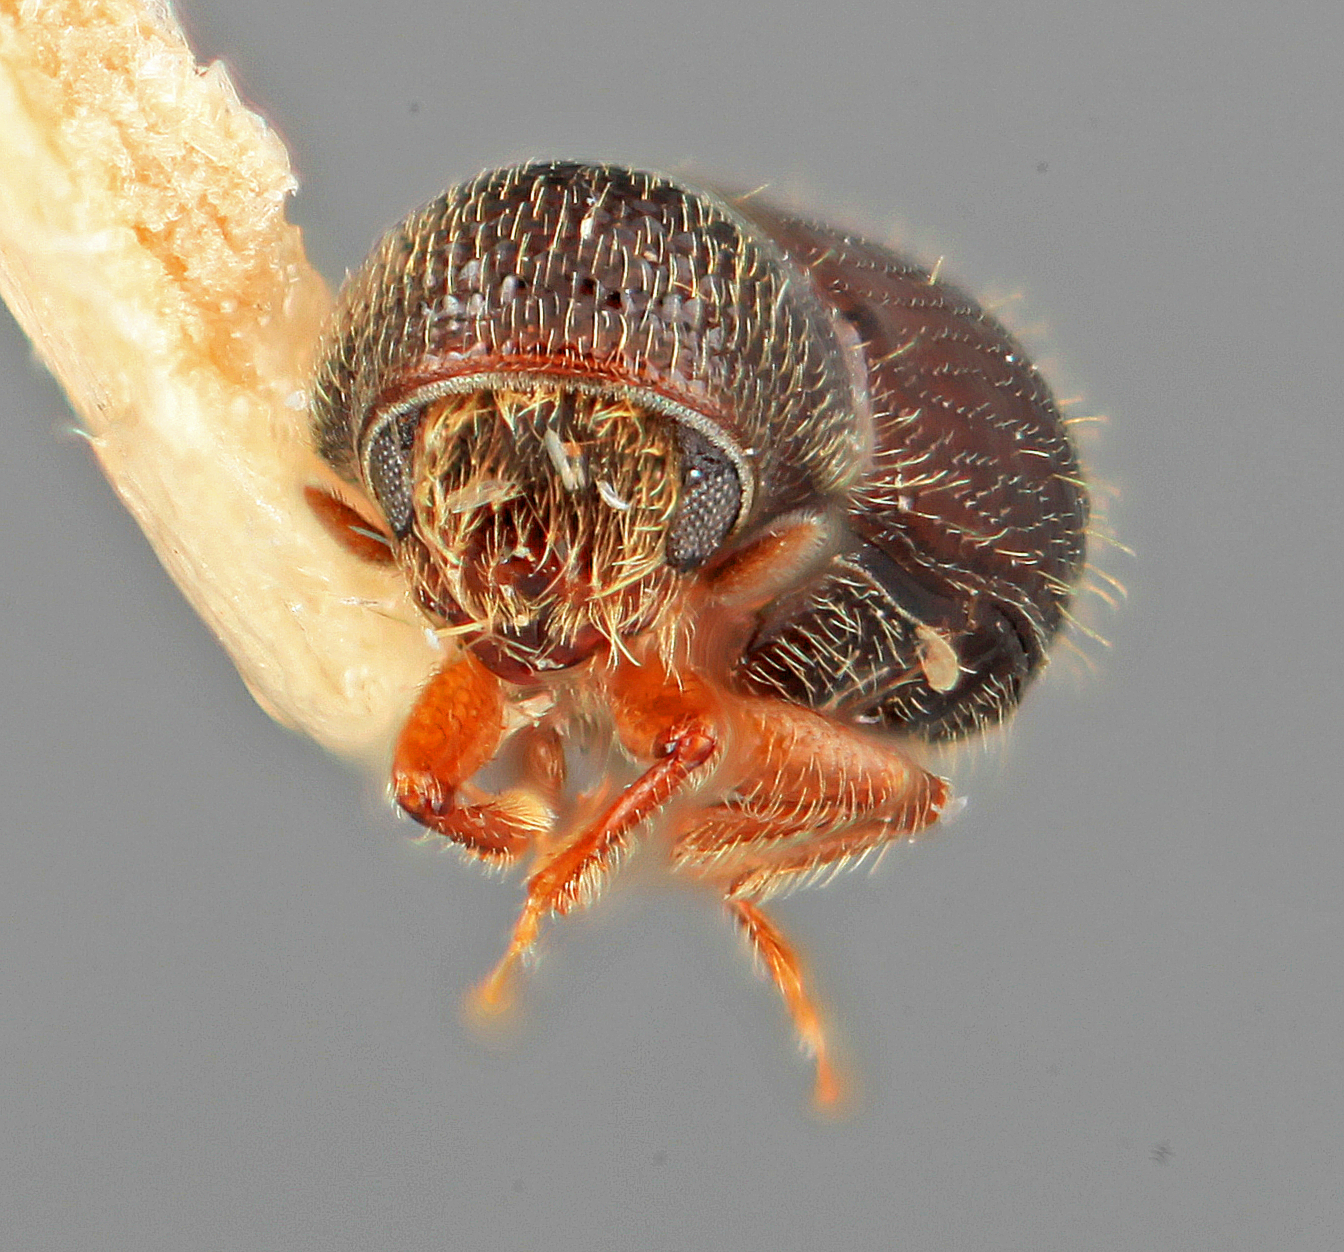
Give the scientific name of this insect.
Araptus blanditus
